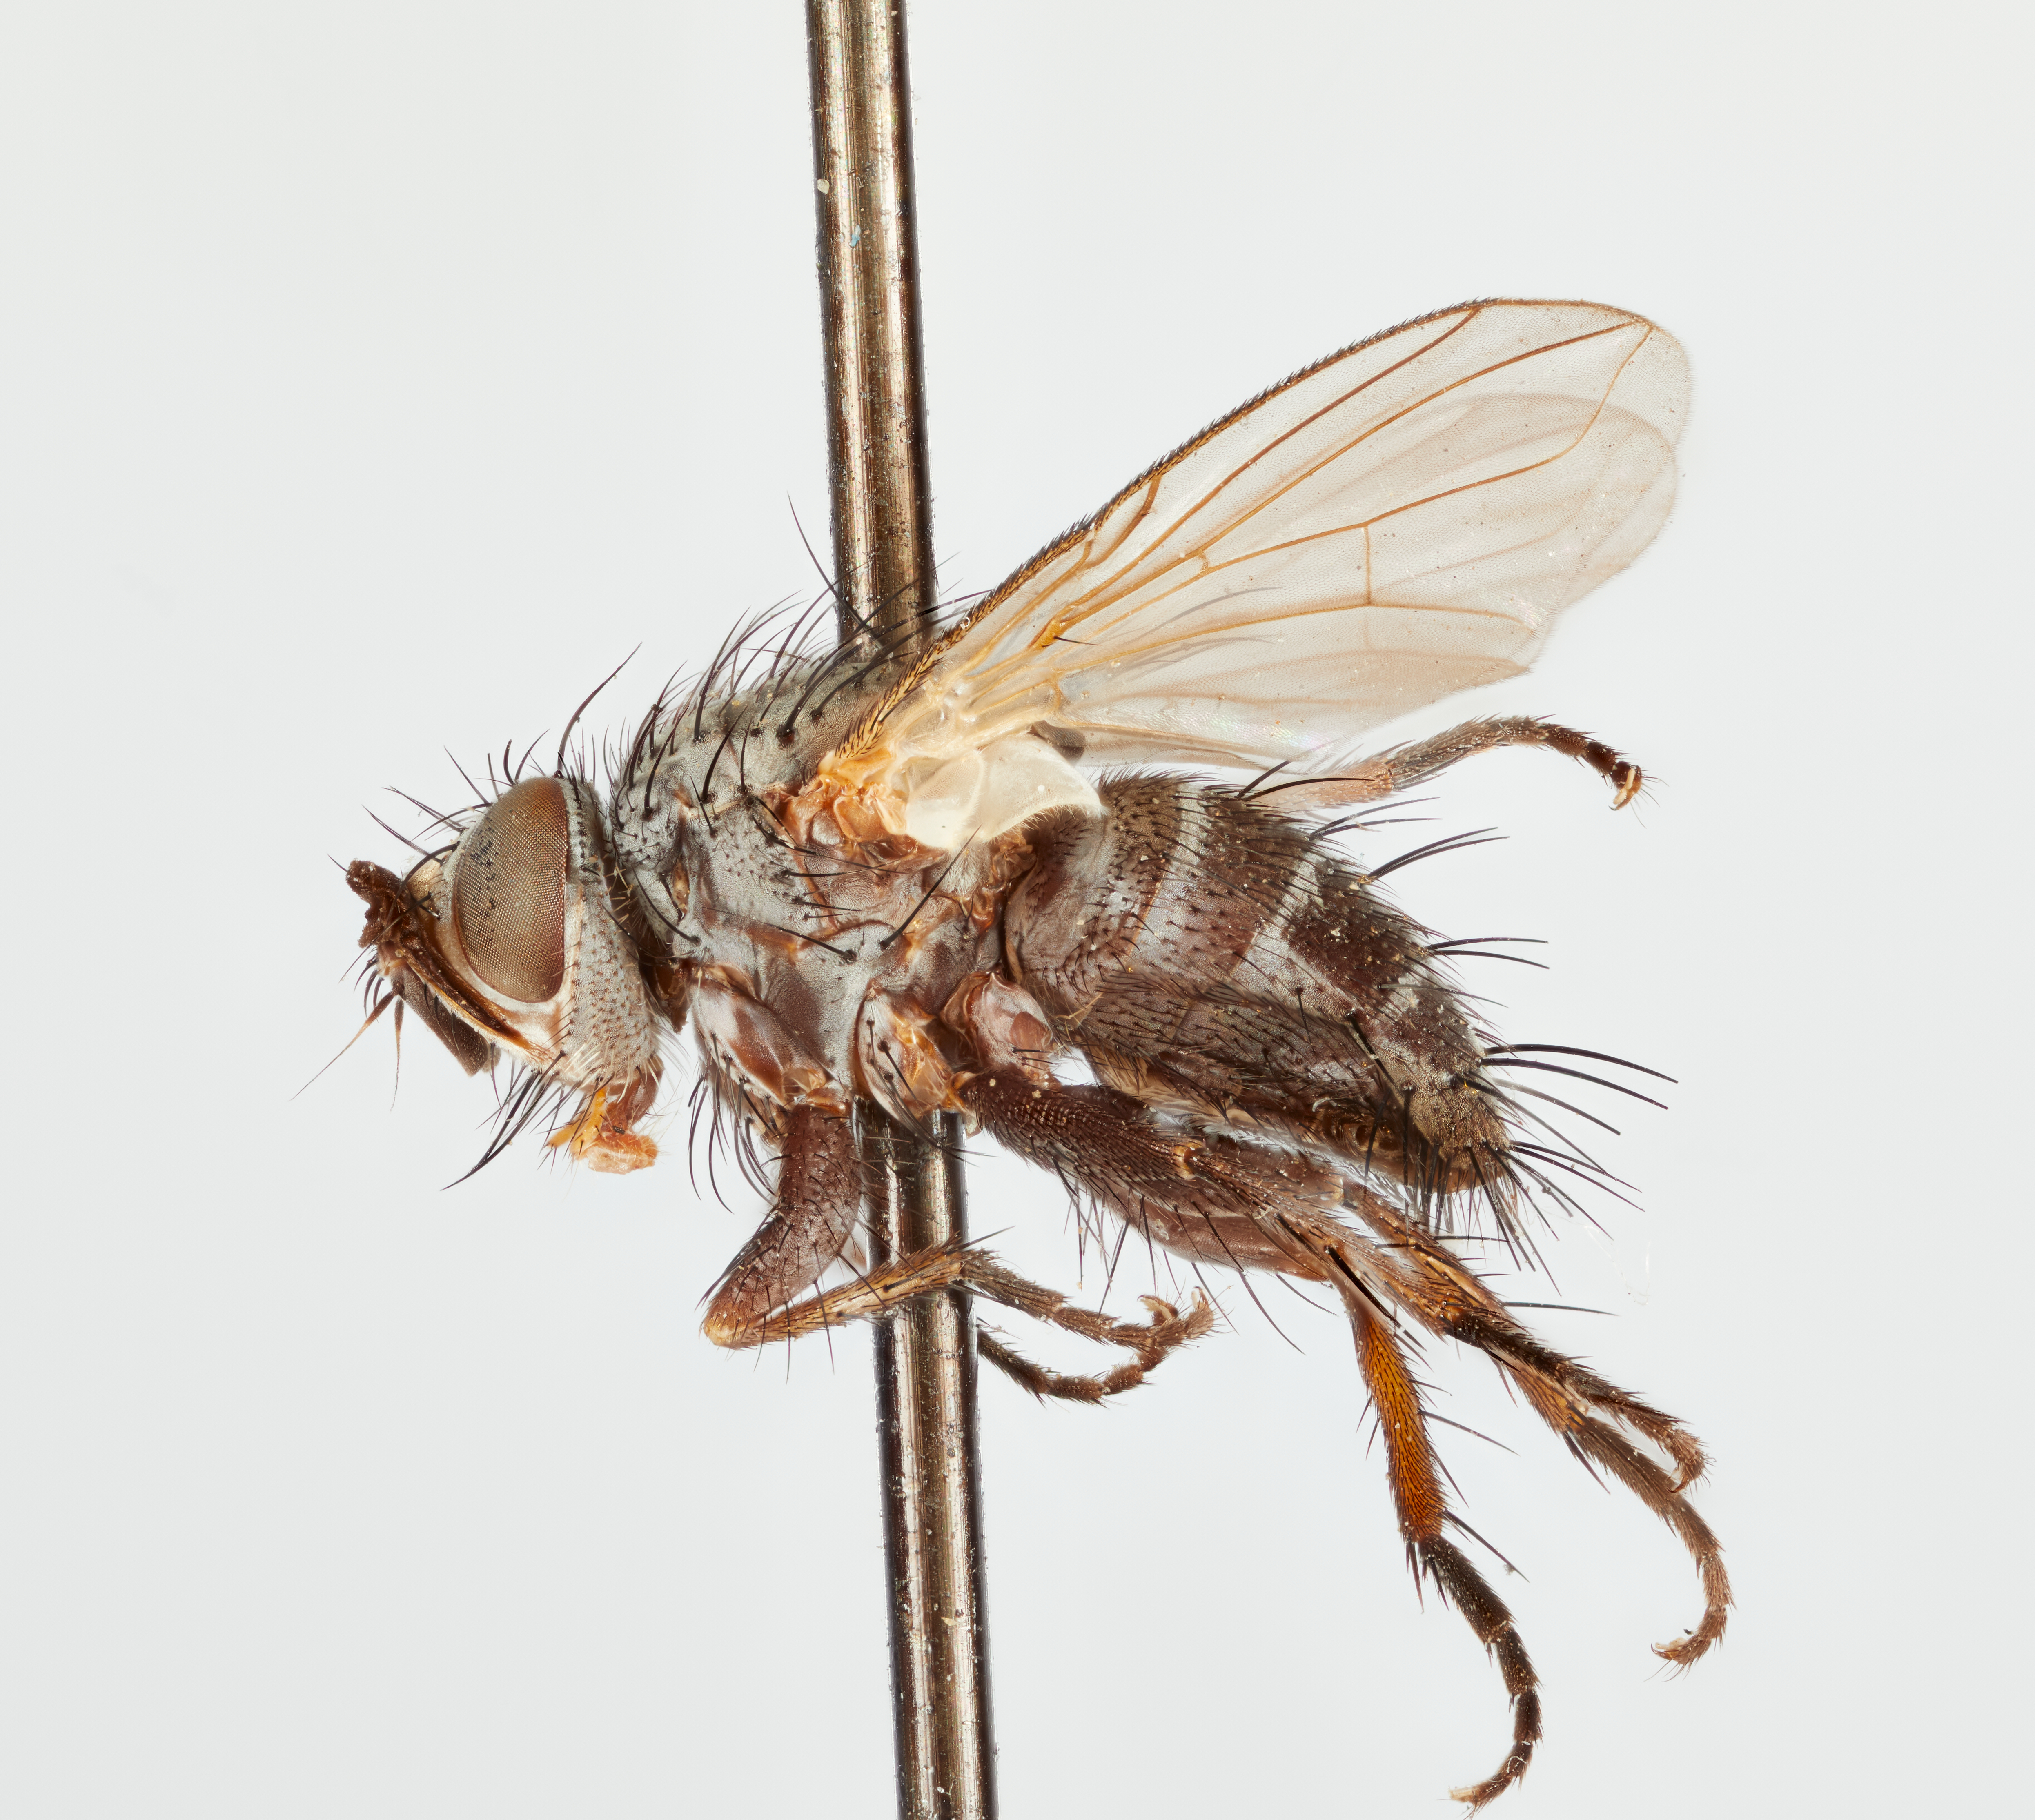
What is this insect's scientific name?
Hypochaeta eudryae
